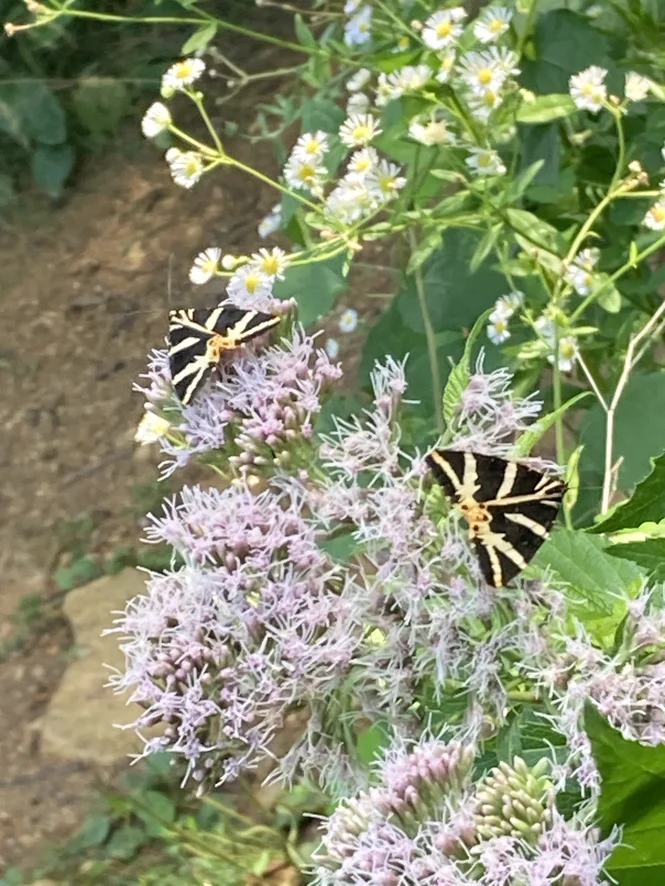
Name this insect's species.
Euplagia quadripunctaria
